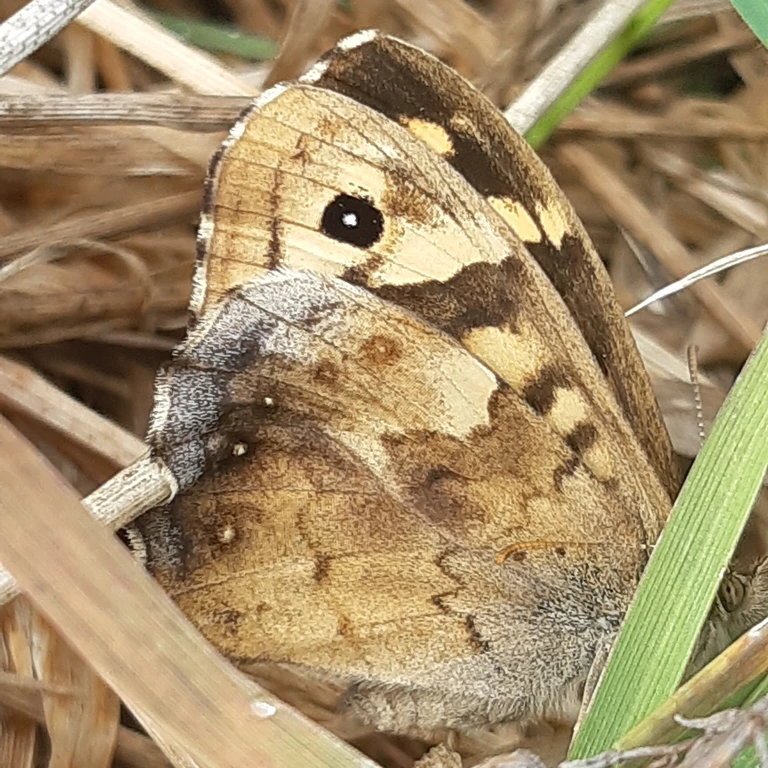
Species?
Pararge aegeria
